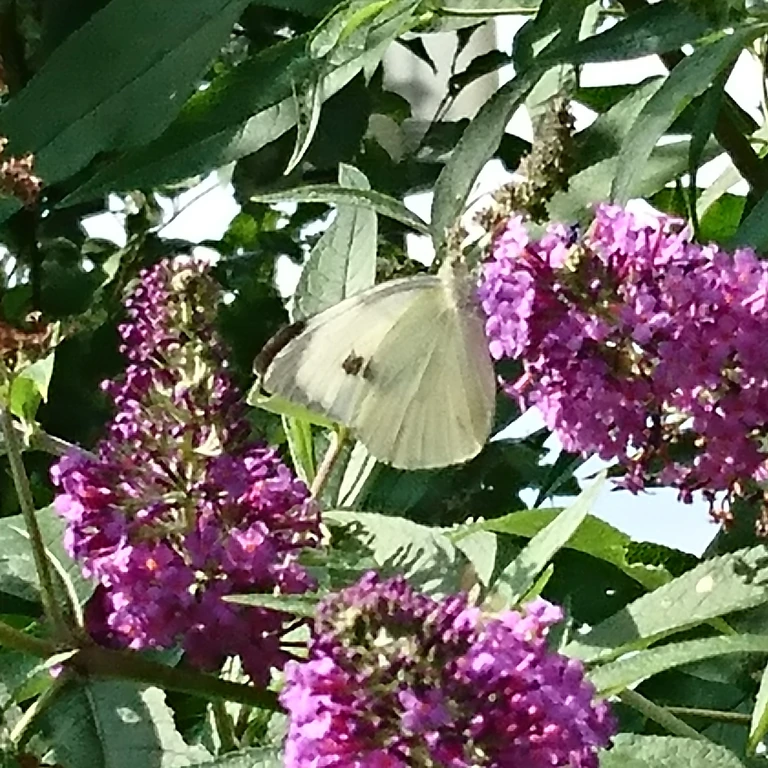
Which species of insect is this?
Pieris brassicae
